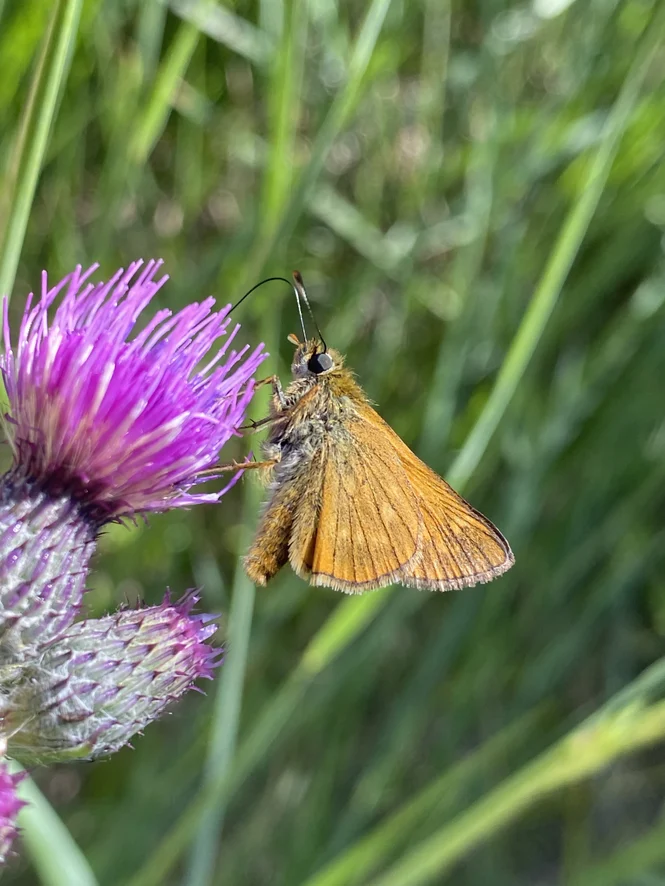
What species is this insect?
Ochlodes sylvanus (also Ochlodes venata)
